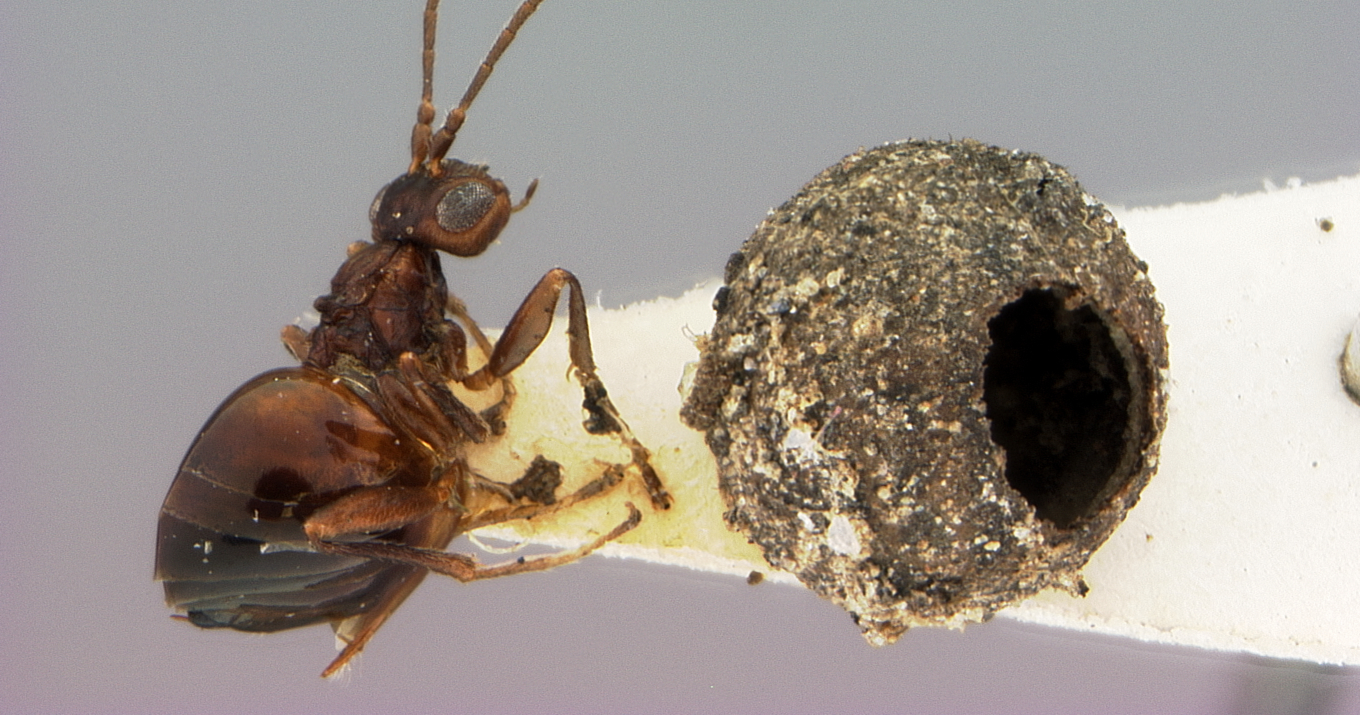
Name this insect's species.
Zopheroteras guttatum
